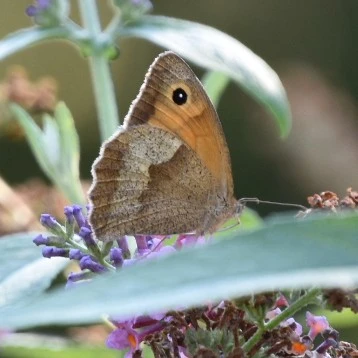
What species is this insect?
Maniola jurtina
